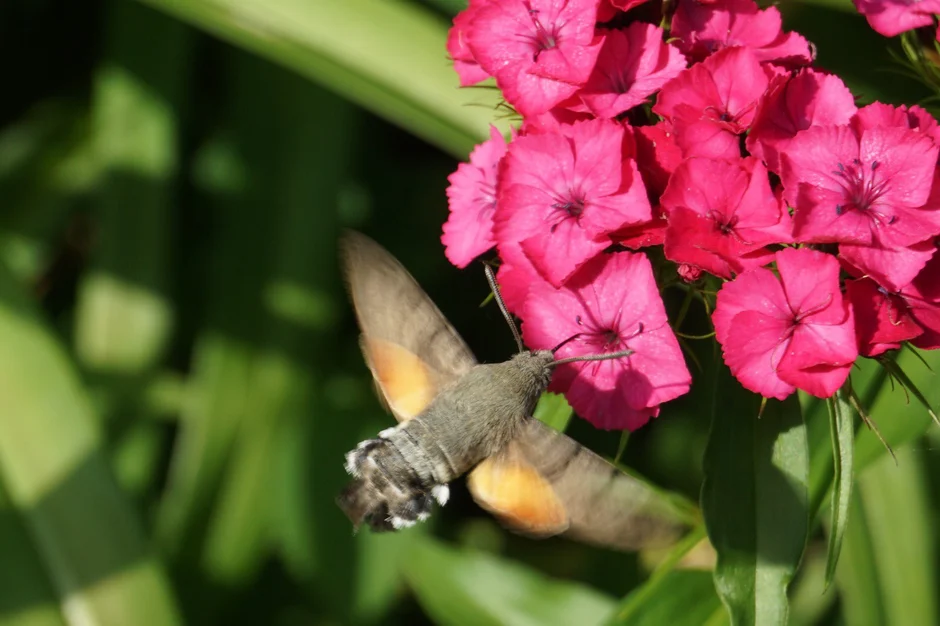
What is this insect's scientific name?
Macroglossum stellatarum
